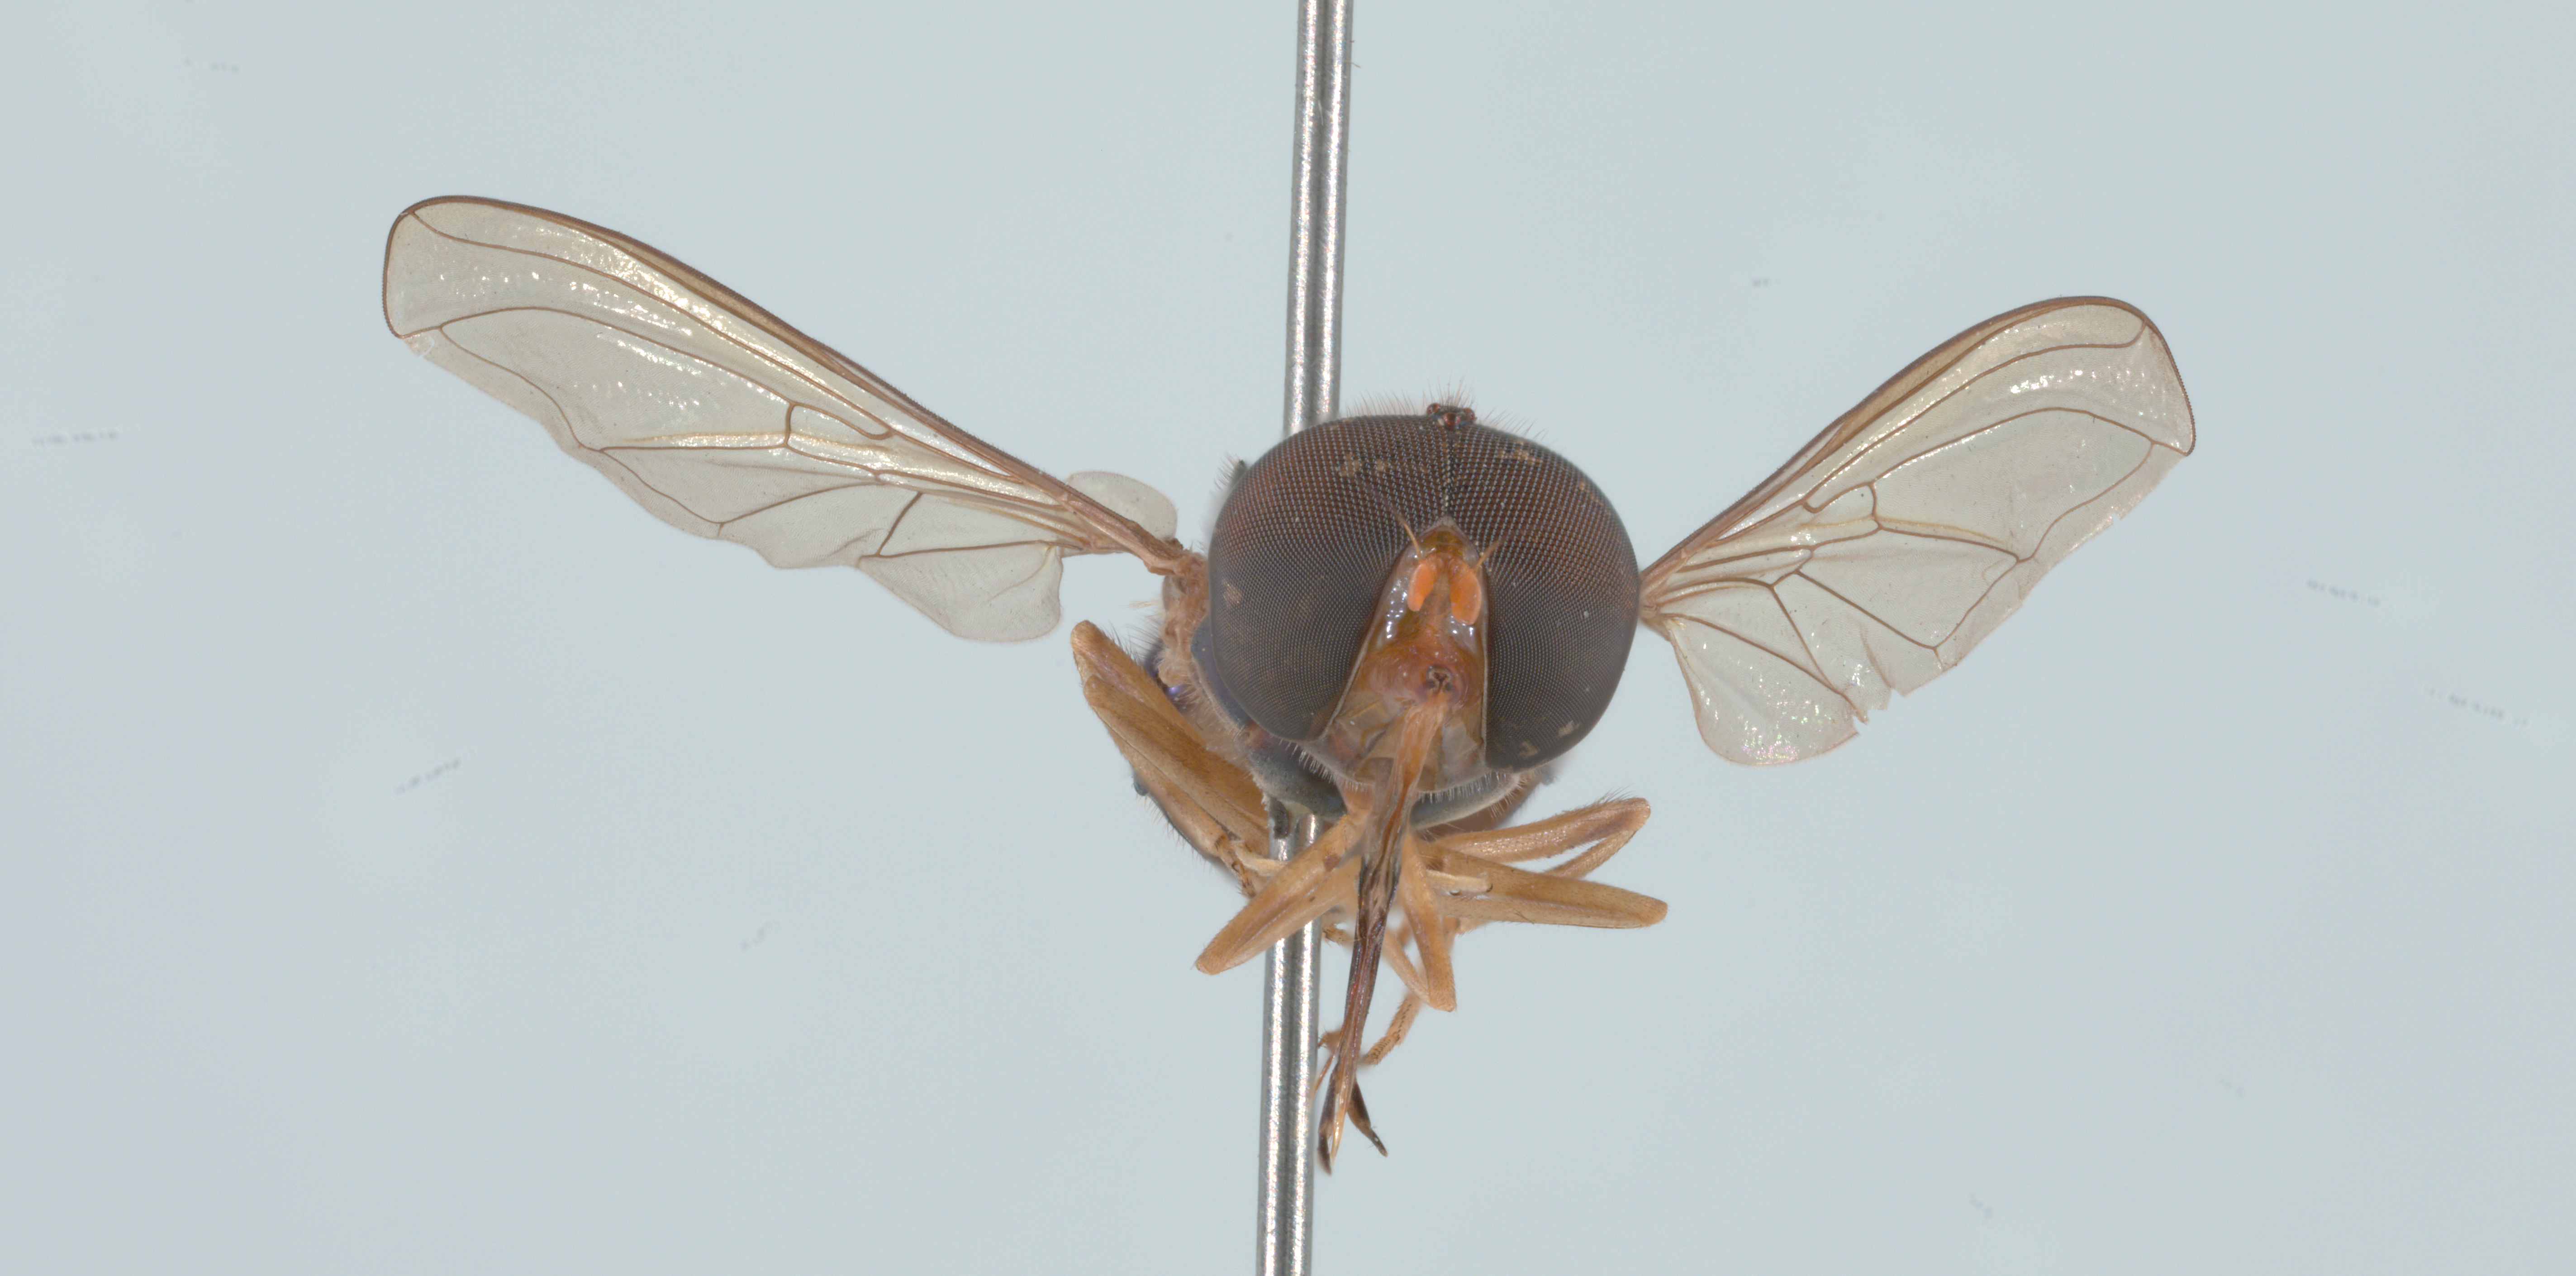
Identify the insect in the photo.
Rhingia caerulescens
